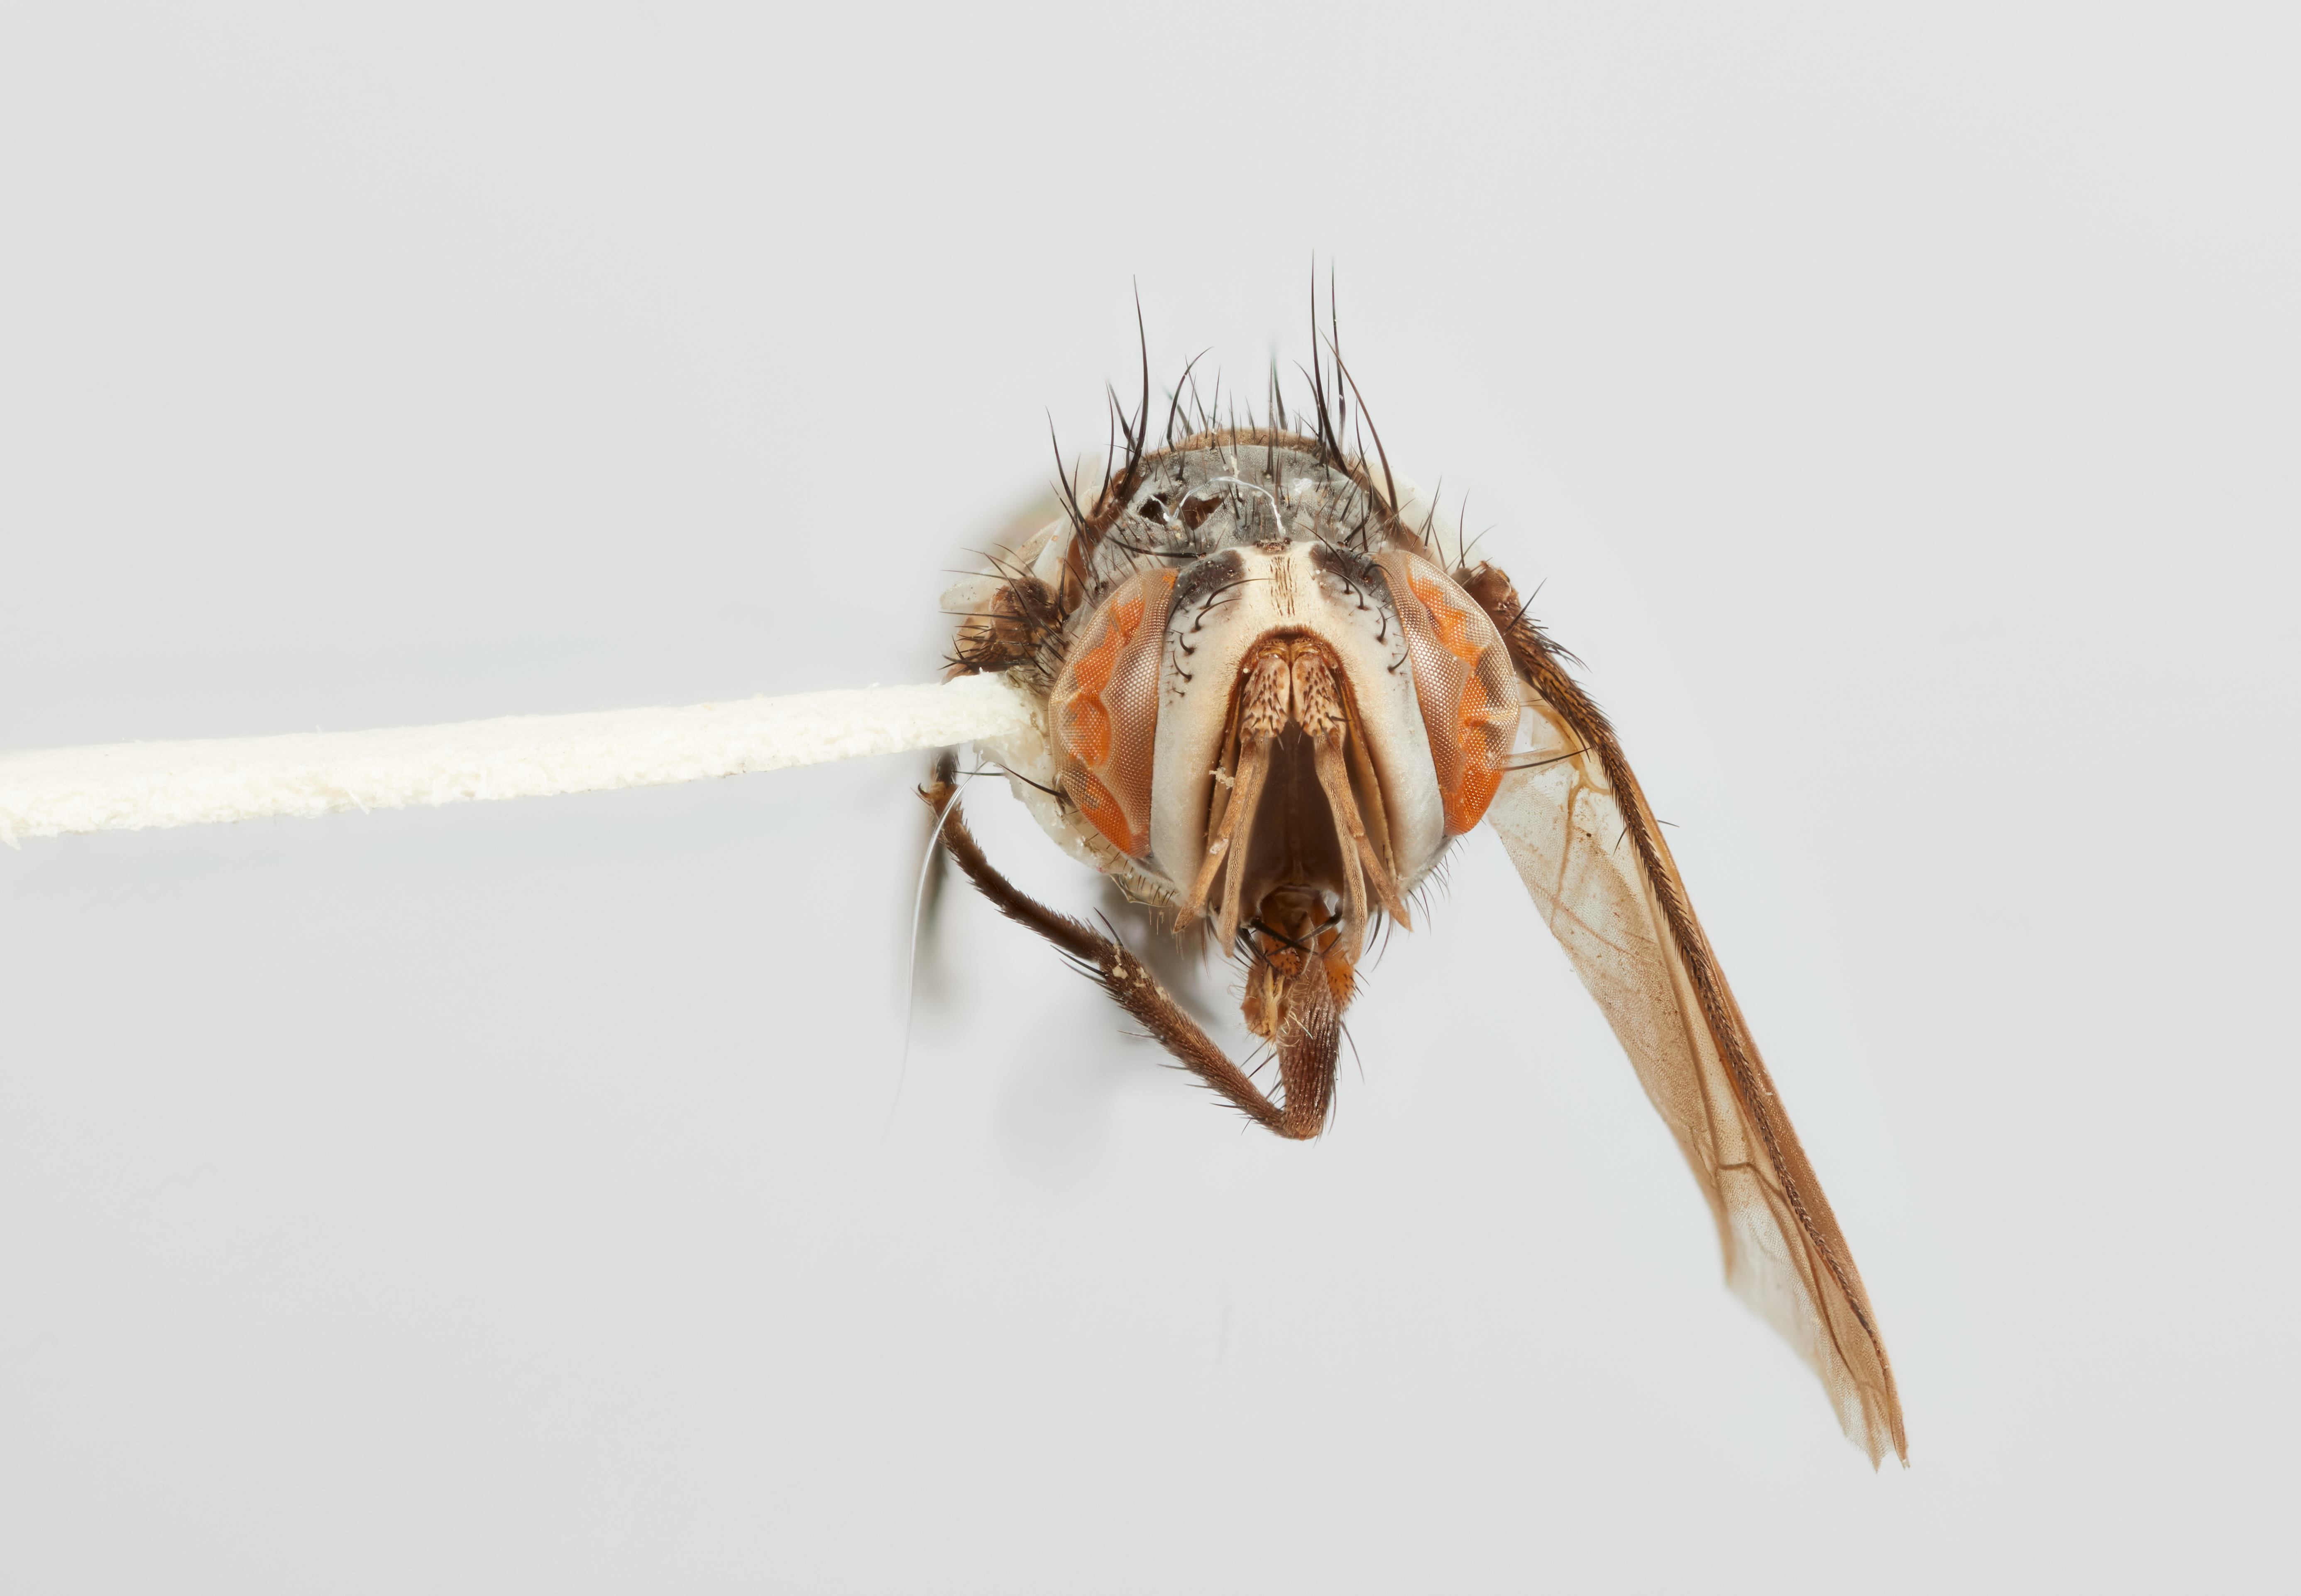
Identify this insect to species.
Schistochilus aristatum
